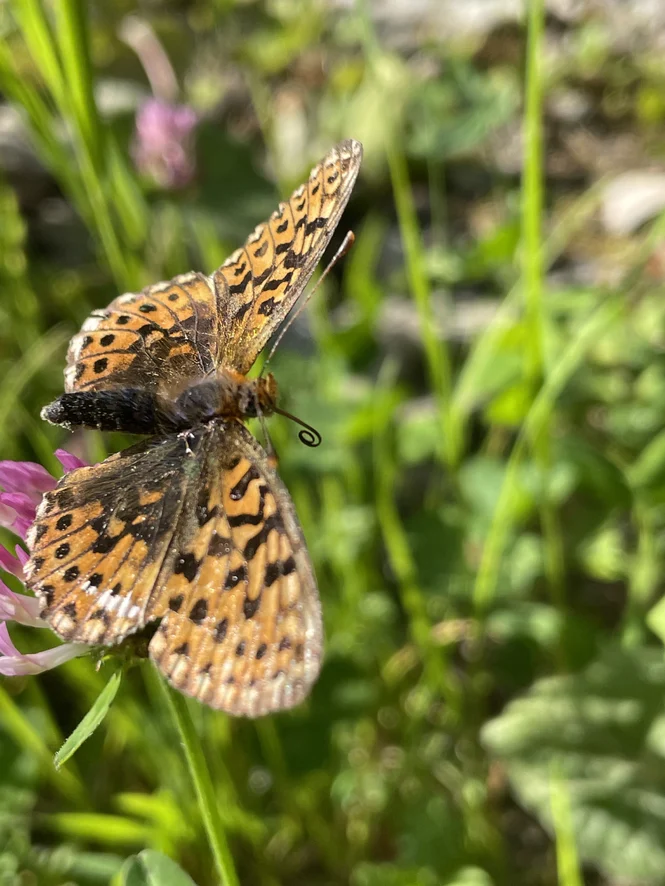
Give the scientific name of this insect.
Boloria euphrosyne (also Clossiana euphrosyne)
